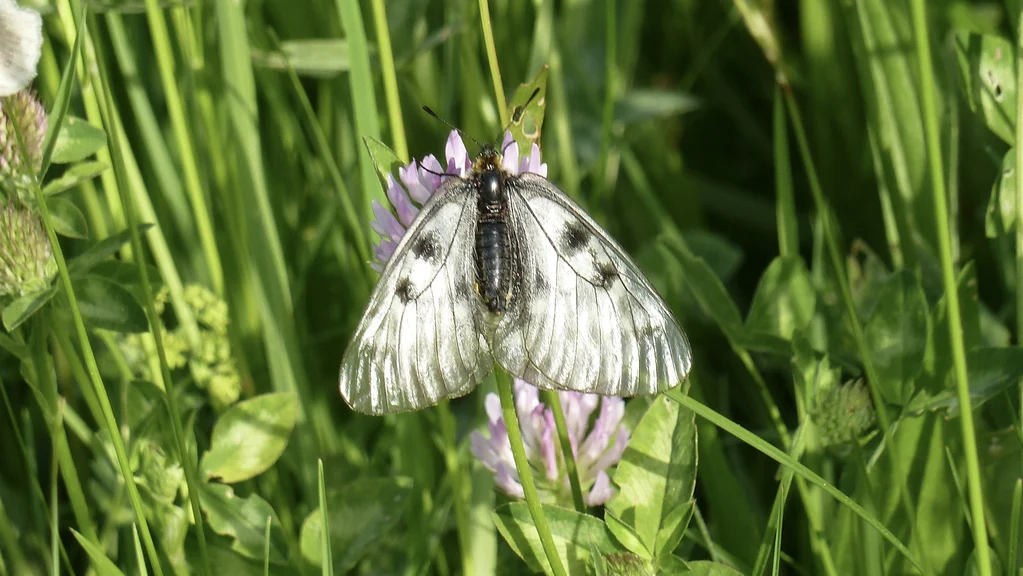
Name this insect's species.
Parnassius mnemosyne
